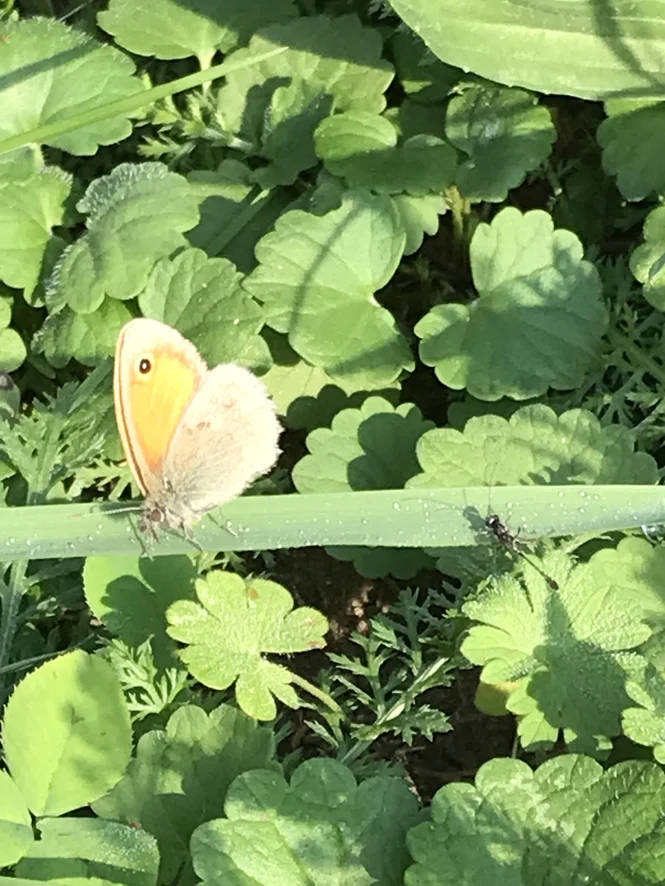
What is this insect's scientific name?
Coenonympha pamphilus
